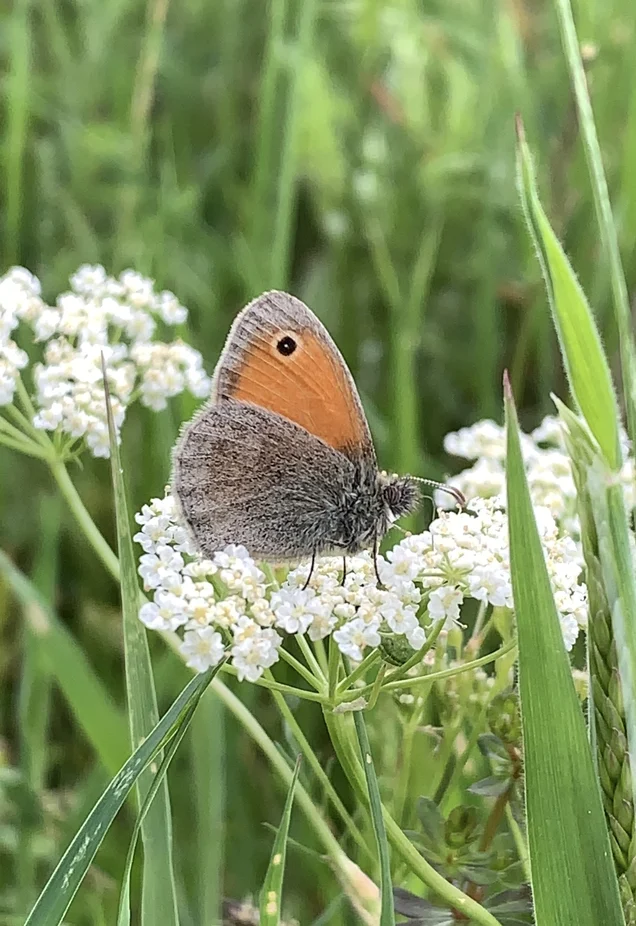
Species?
Coenonympha pamphilus
